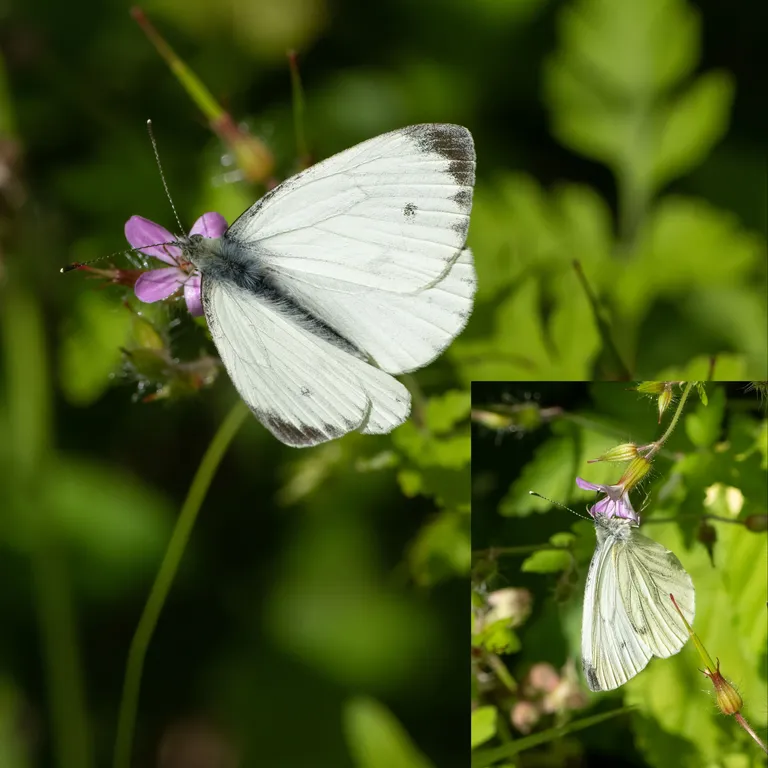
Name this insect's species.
Pieris napi
